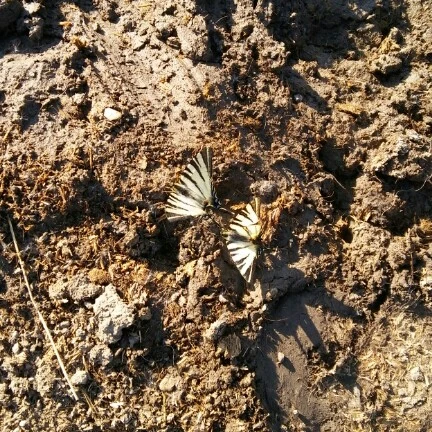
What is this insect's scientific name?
Iphiclides podalirius
